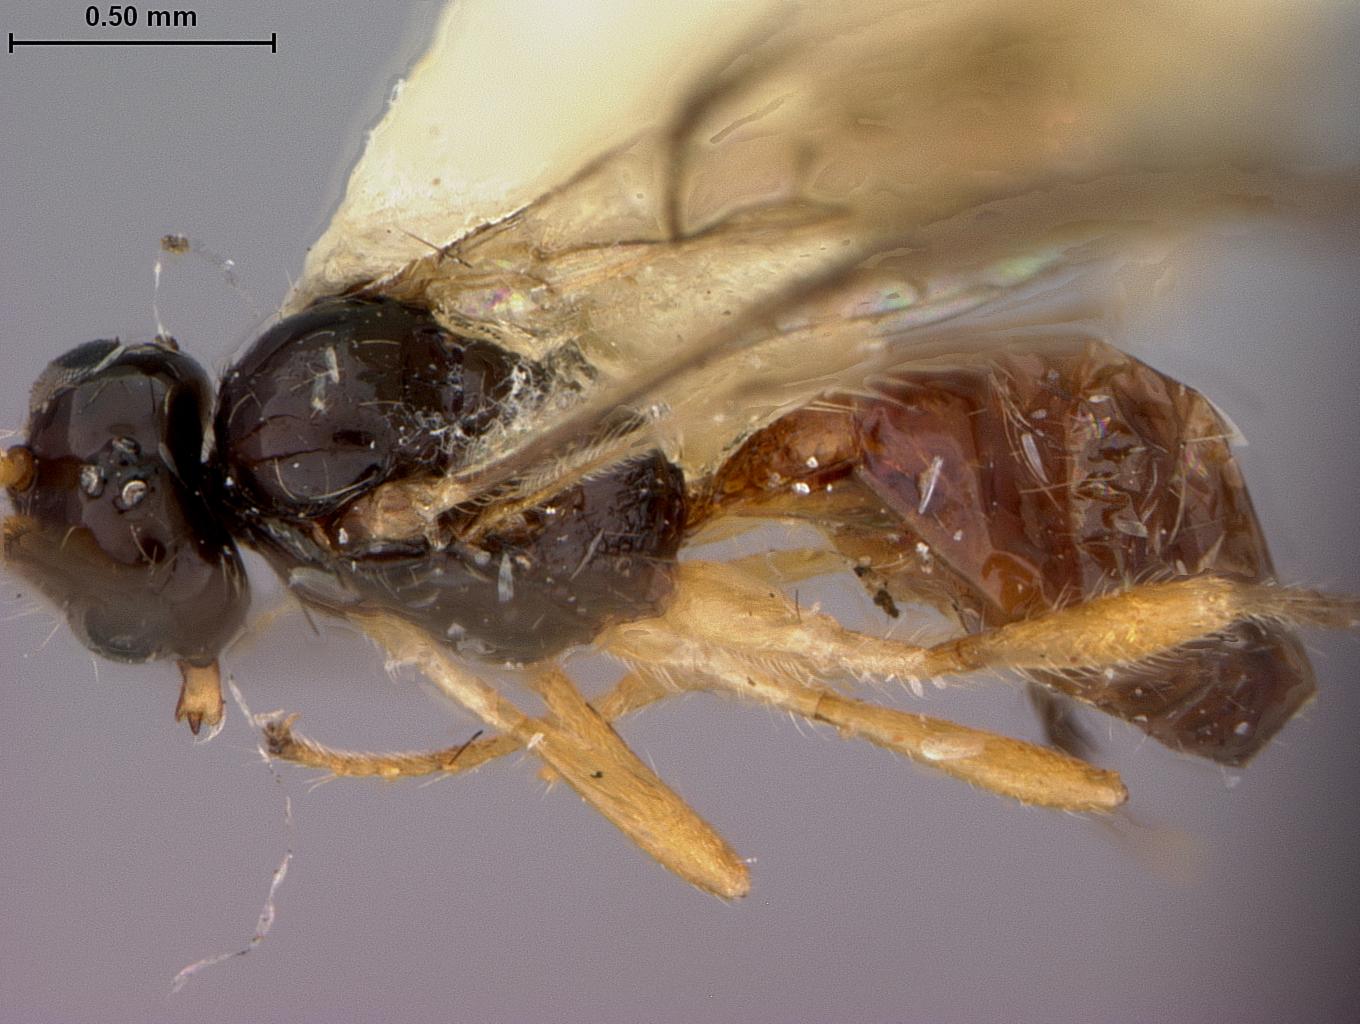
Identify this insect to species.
Synaldis glabrifovea
